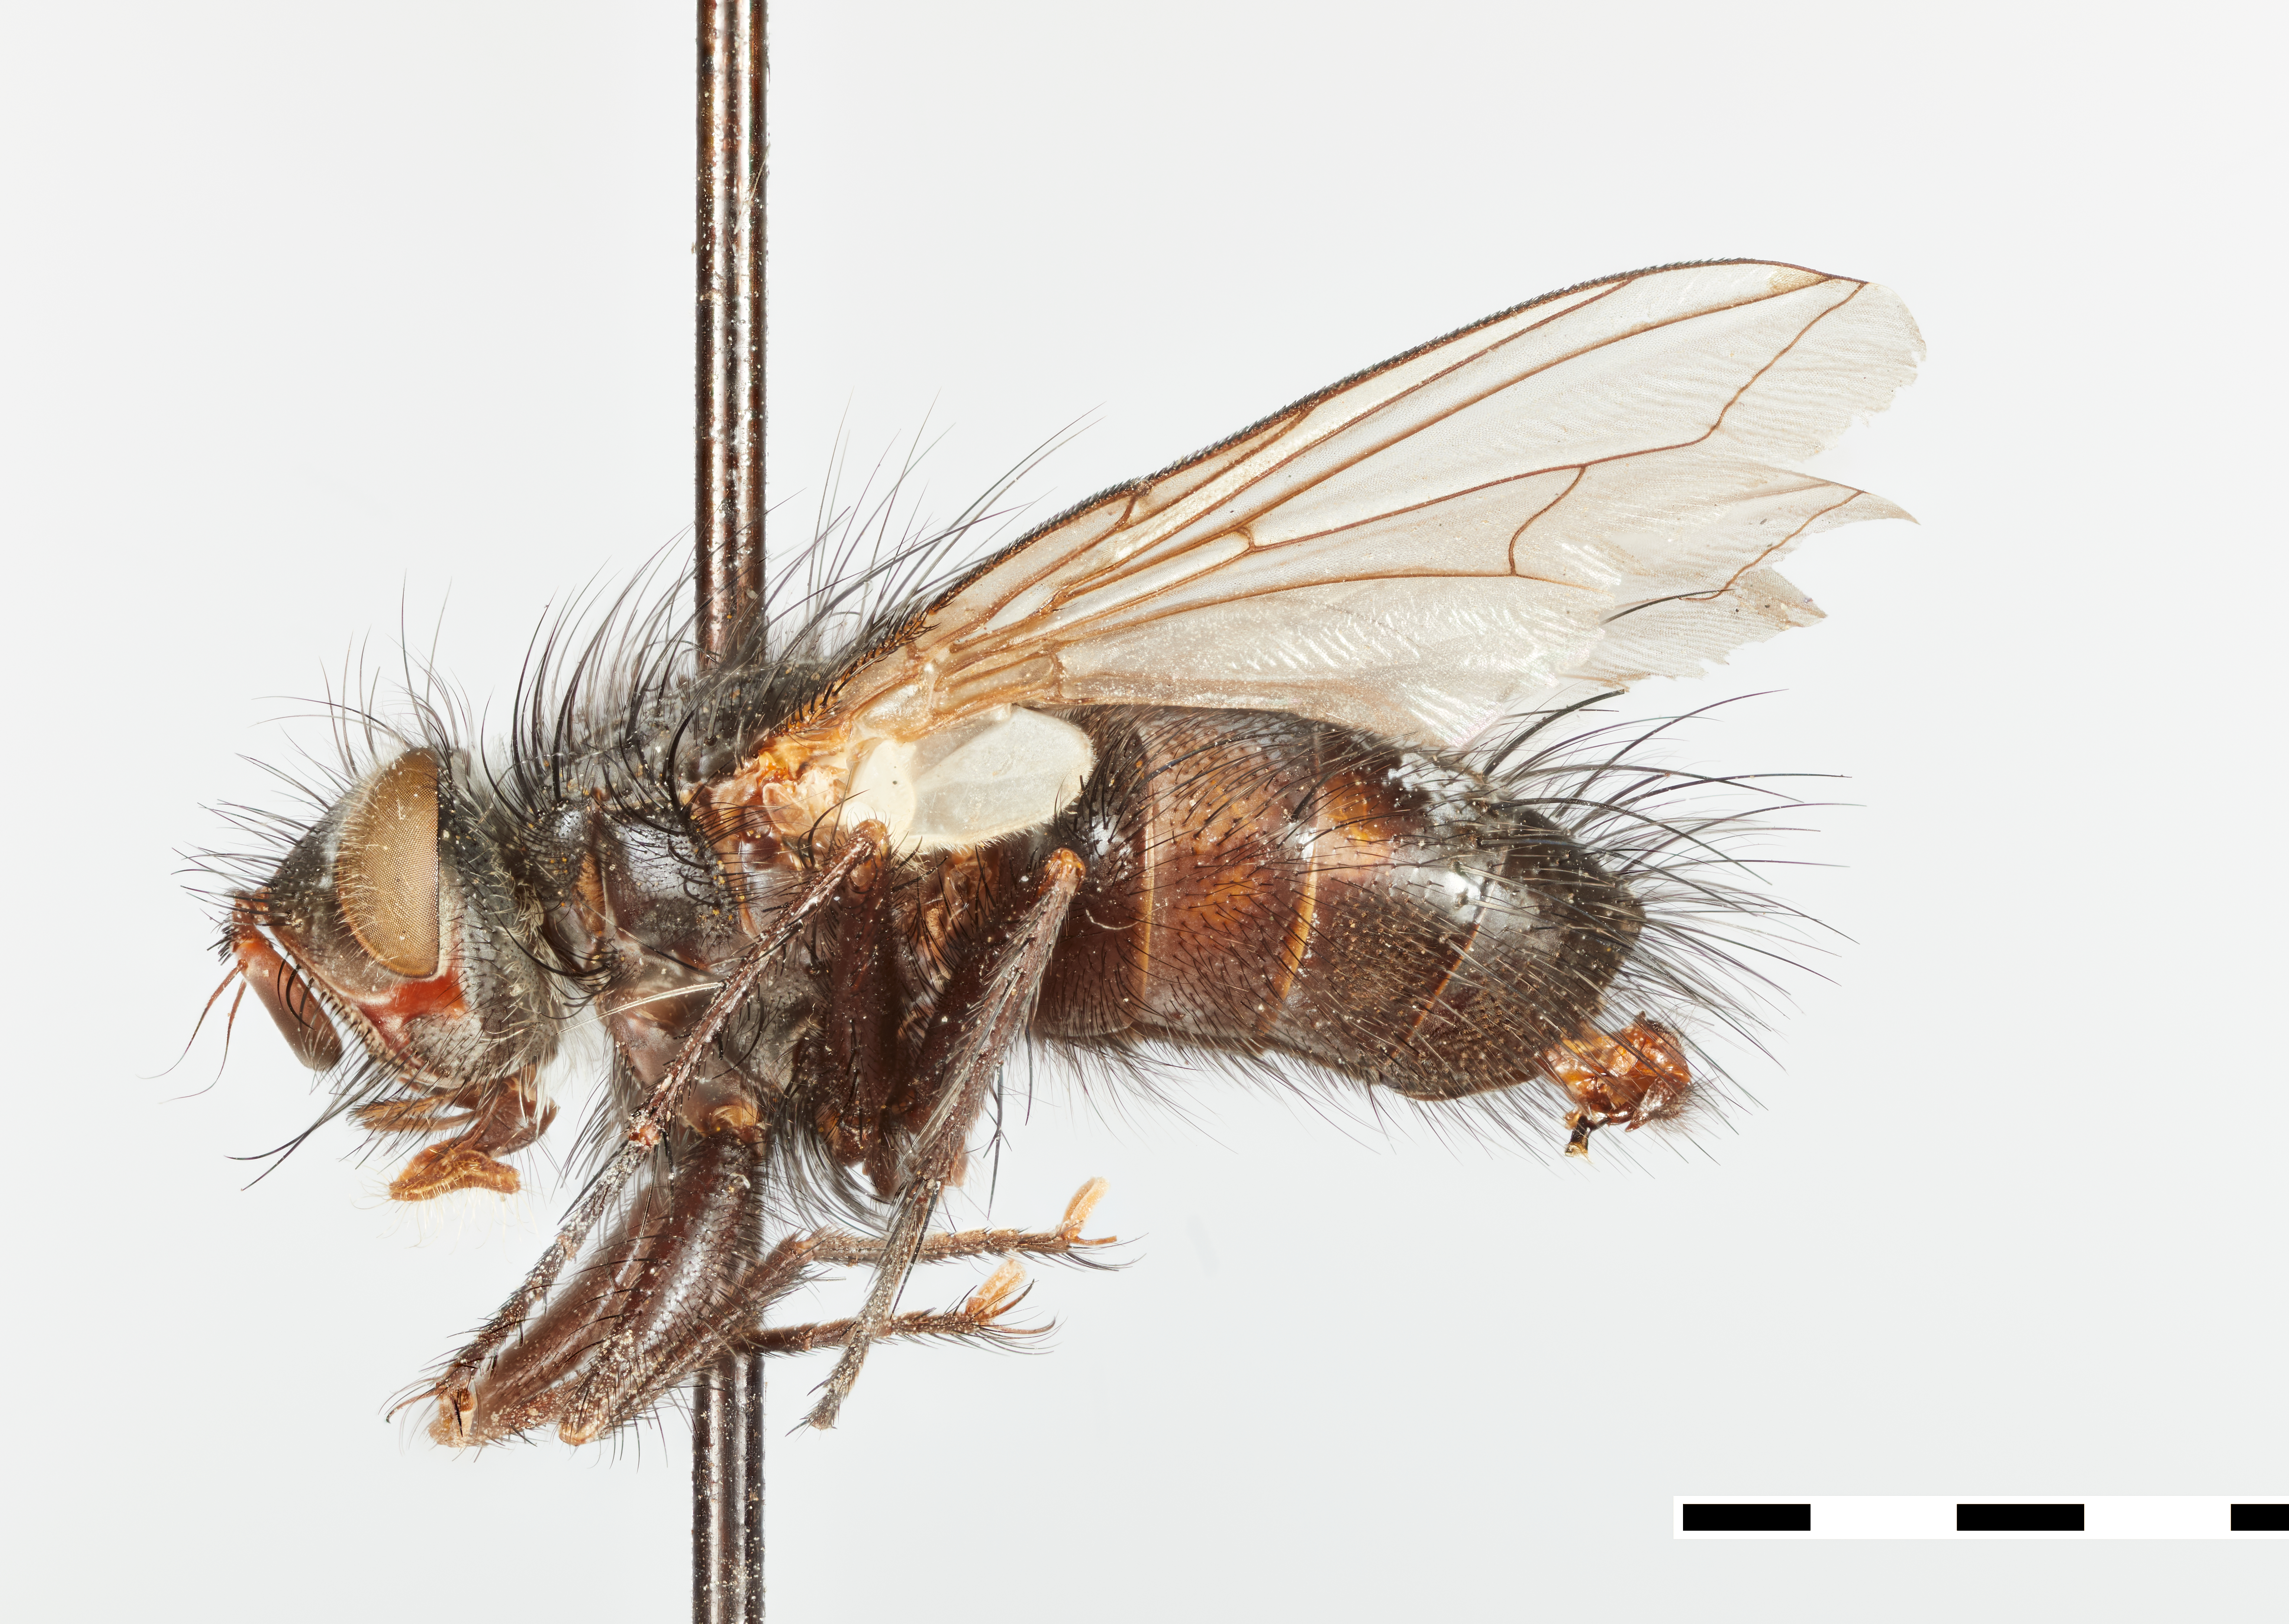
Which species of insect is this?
Phorocera silvatica
